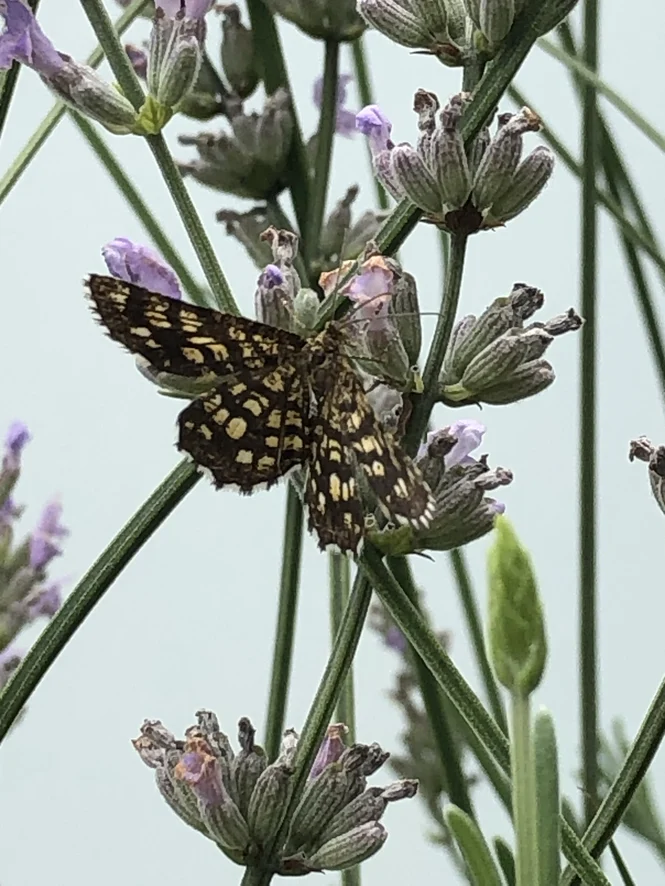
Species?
Chiasmia clathrata
